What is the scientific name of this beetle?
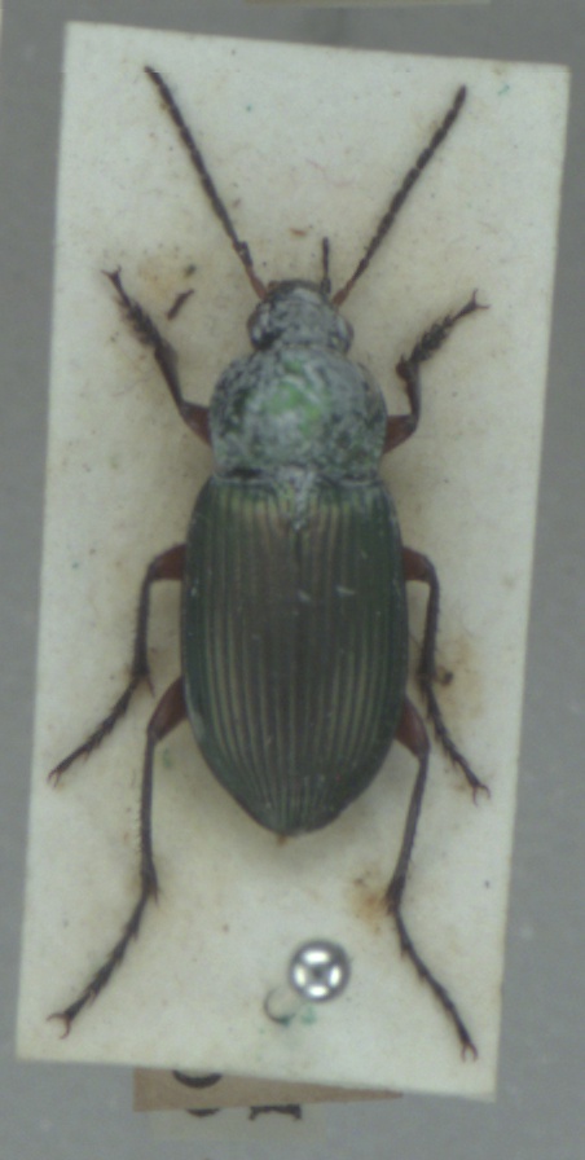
Poecilus cupreus
